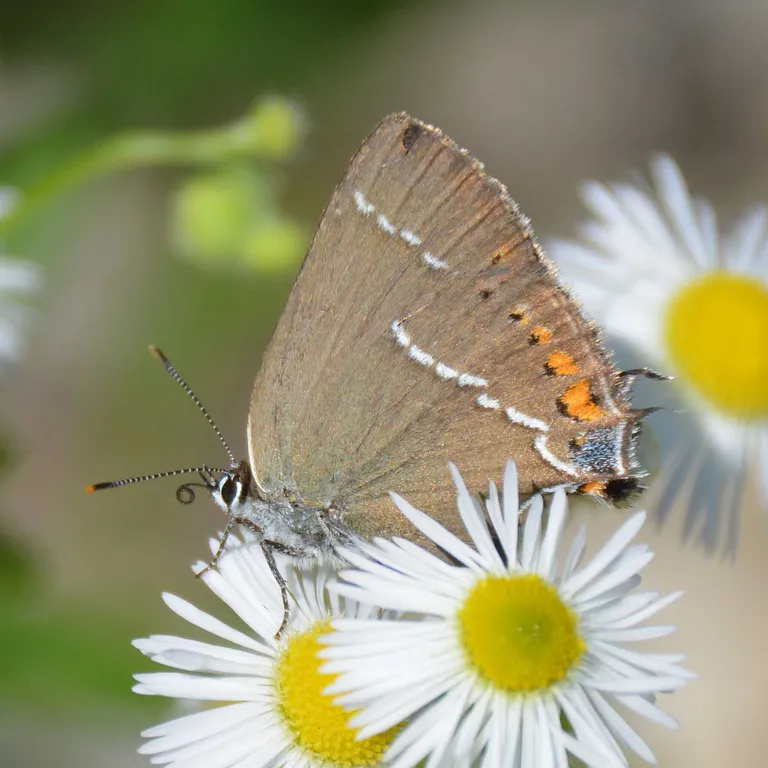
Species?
Satyrium spini (also Tuttiola spini)
